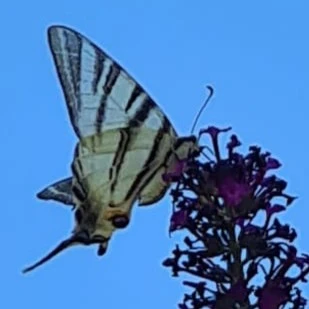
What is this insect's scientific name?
Iphiclides podalirius
